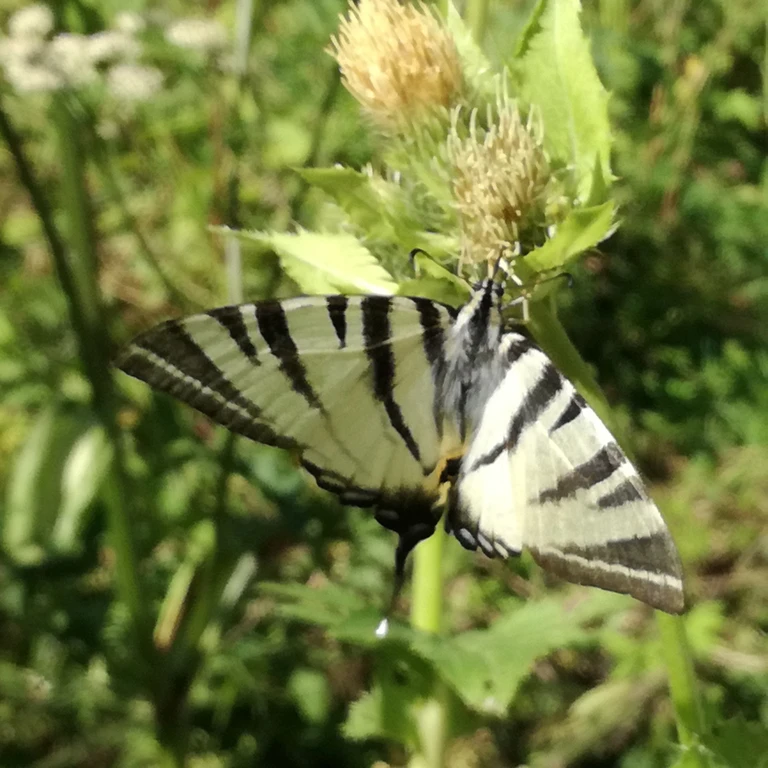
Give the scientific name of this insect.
Iphiclides podalirius
